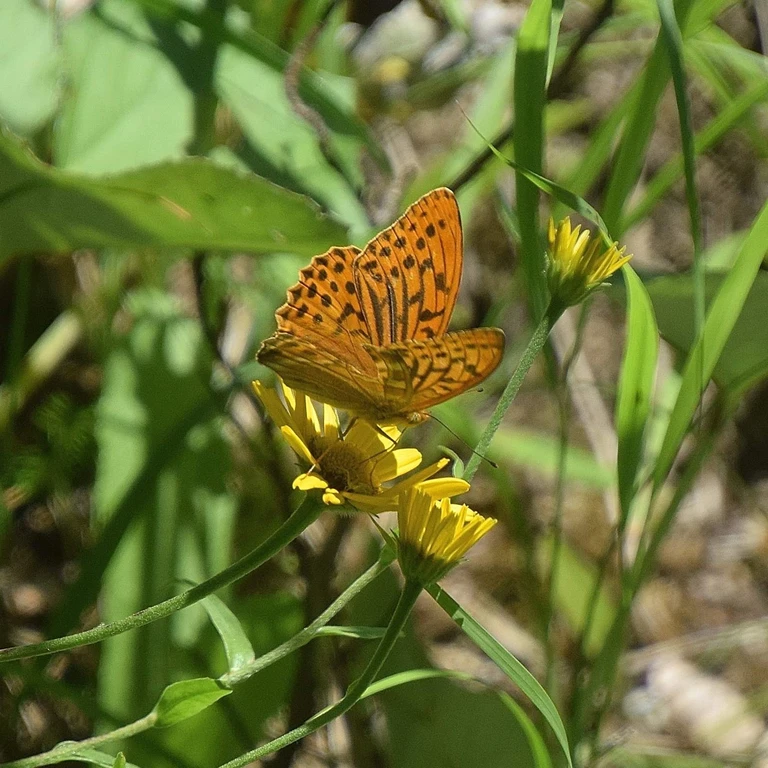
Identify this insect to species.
Argynnis paphia
